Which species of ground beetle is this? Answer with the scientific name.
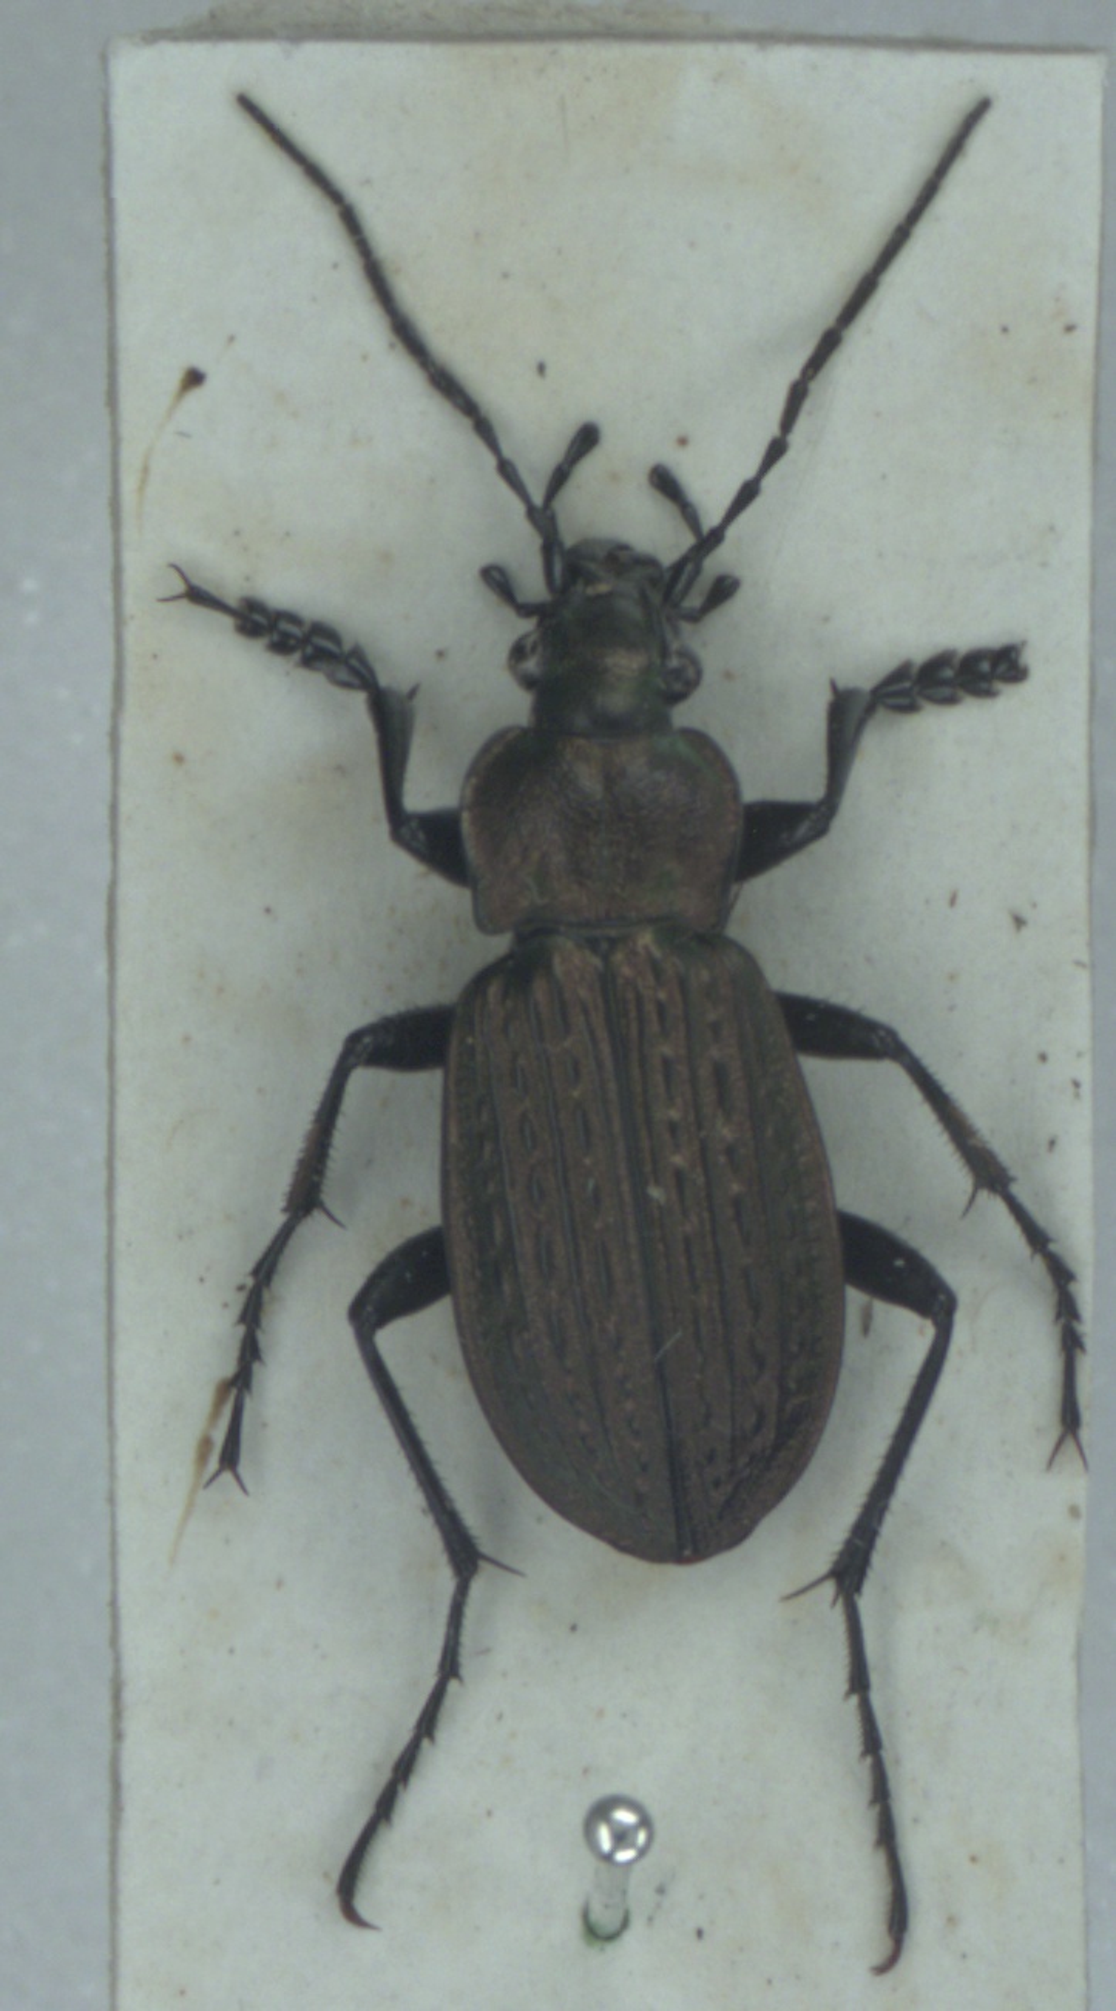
Carabus granulatus
